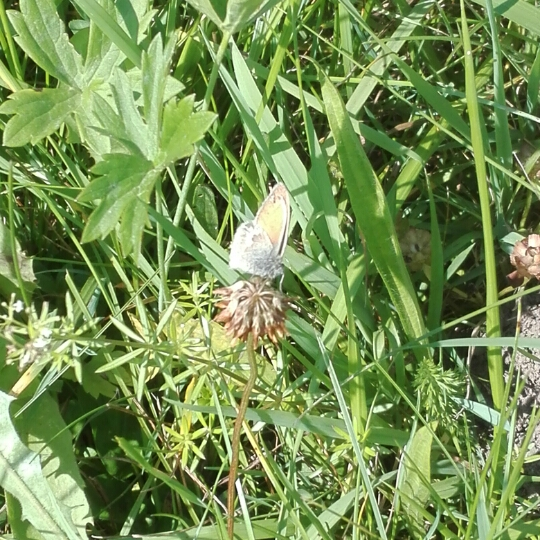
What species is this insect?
Coenonympha pamphilus
